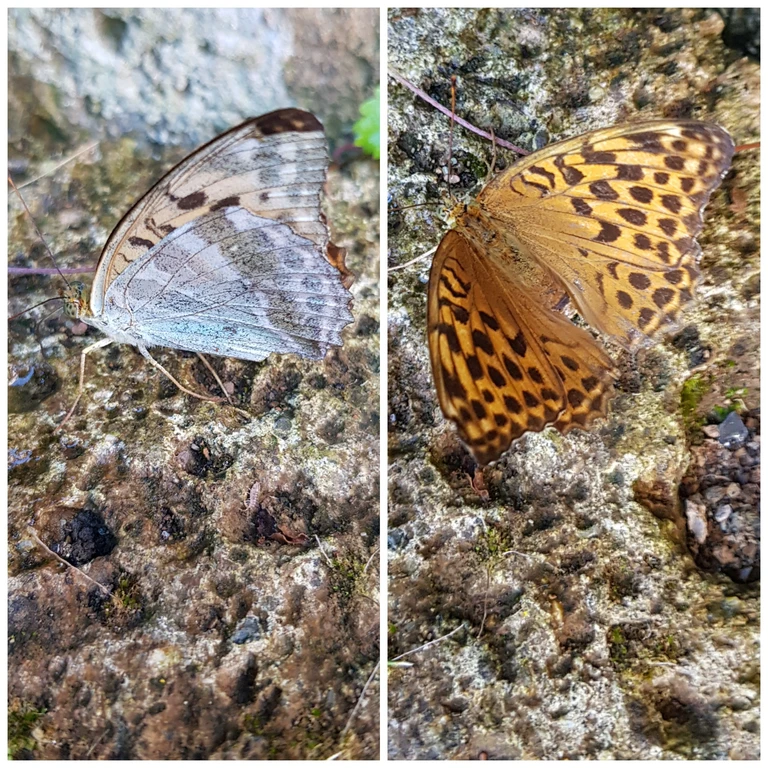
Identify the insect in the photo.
Argynnis paphia
